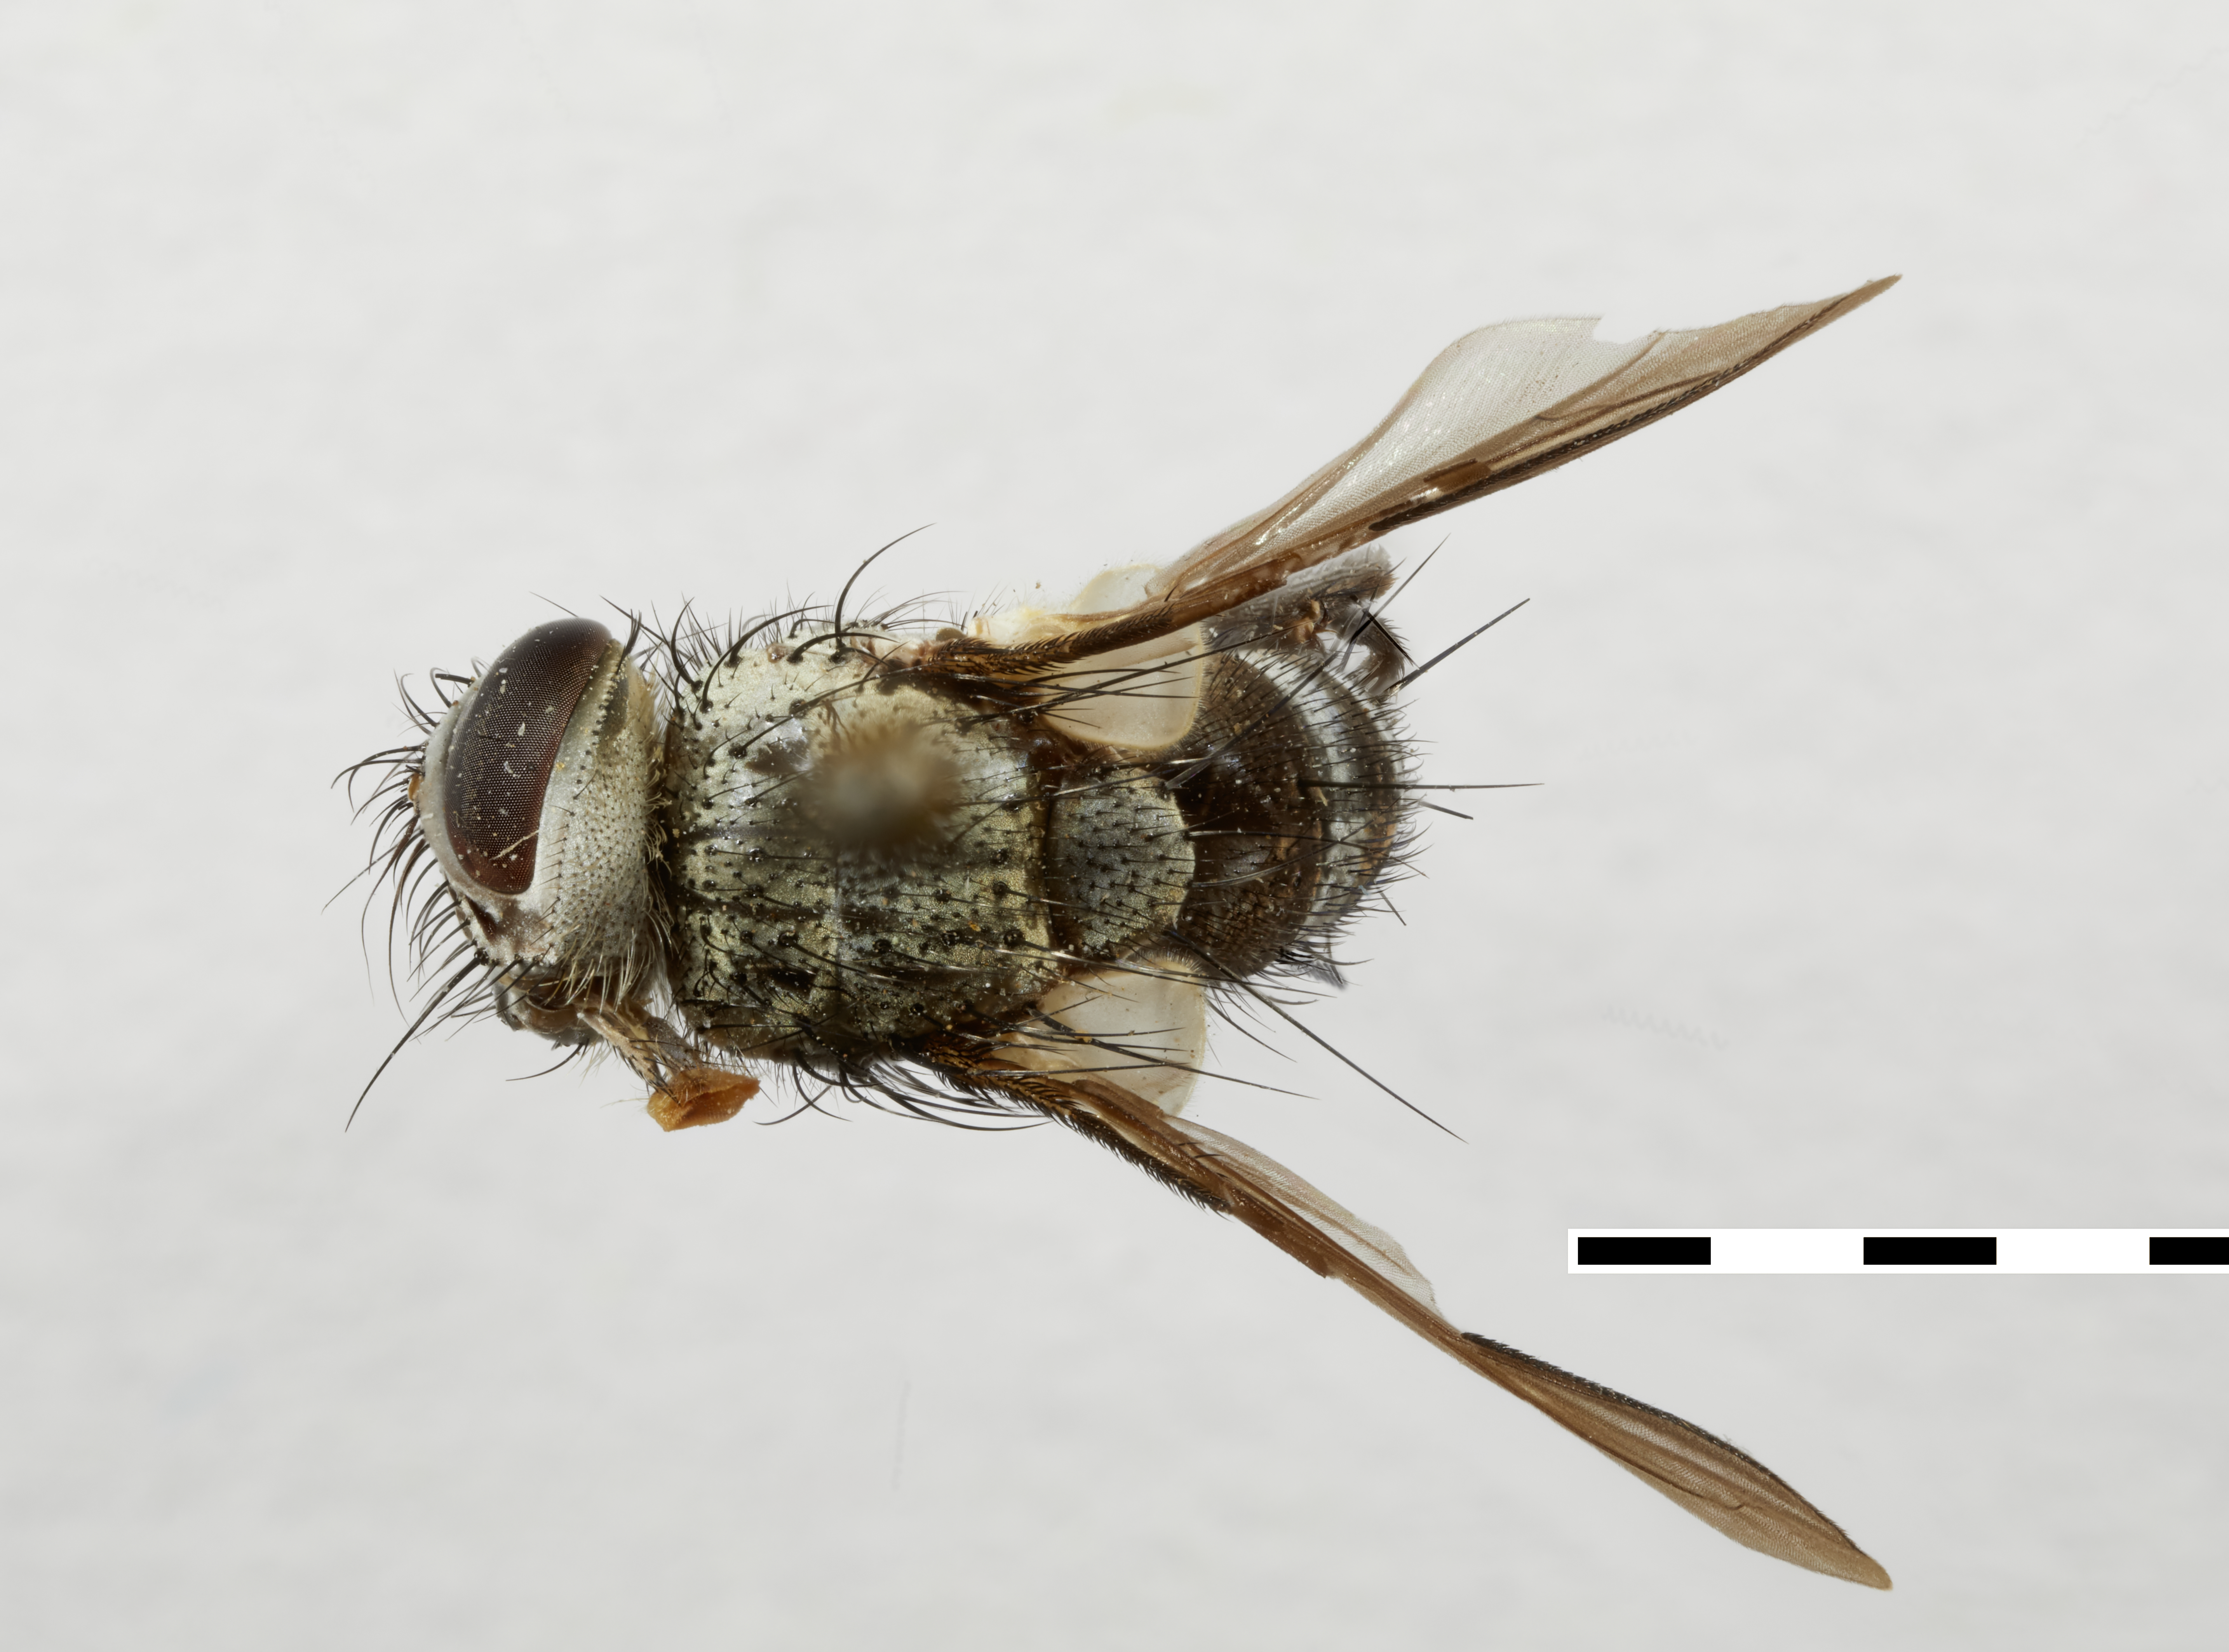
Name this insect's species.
Pelecotheca panamensis
